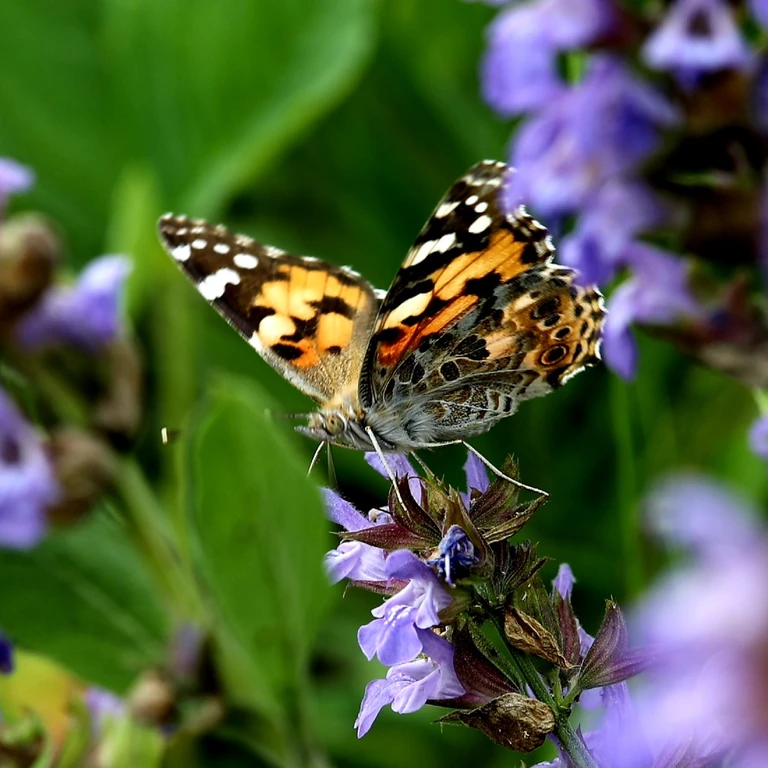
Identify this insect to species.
Vanessa cardui
